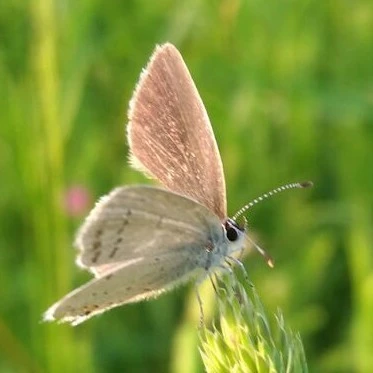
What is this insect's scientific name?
Cupido argiades (also Elkalyce argiades)
